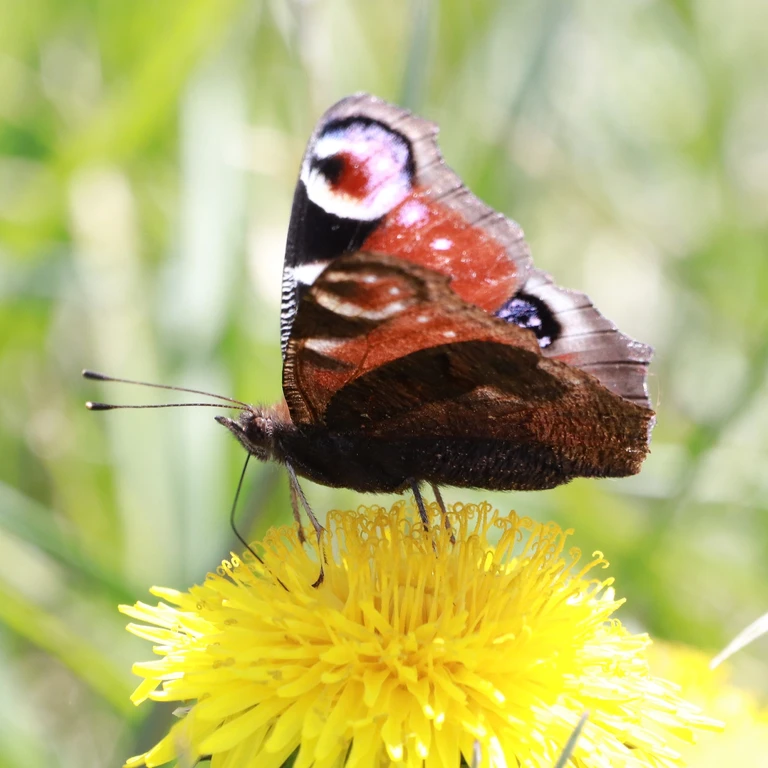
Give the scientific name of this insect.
Aglais io
